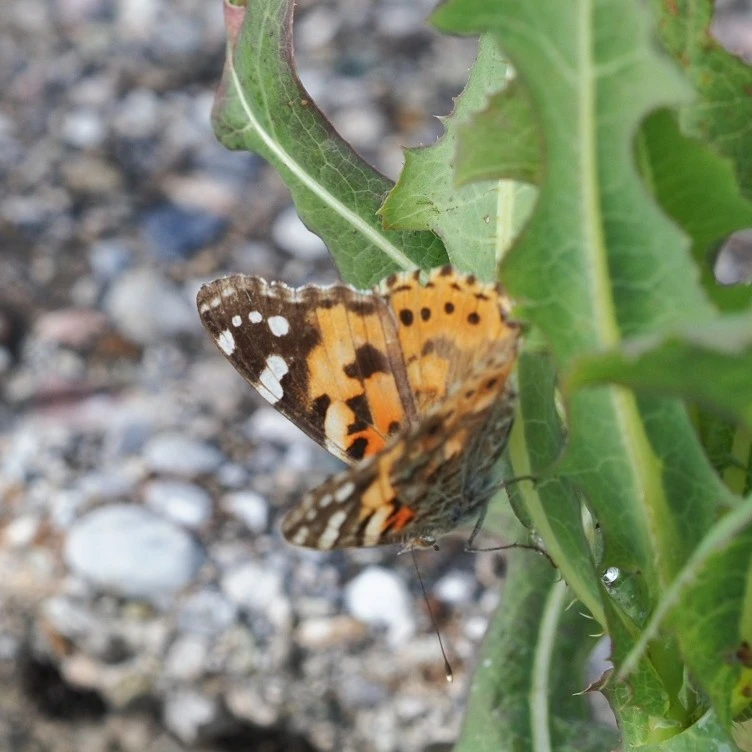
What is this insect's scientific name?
Vanessa cardui
